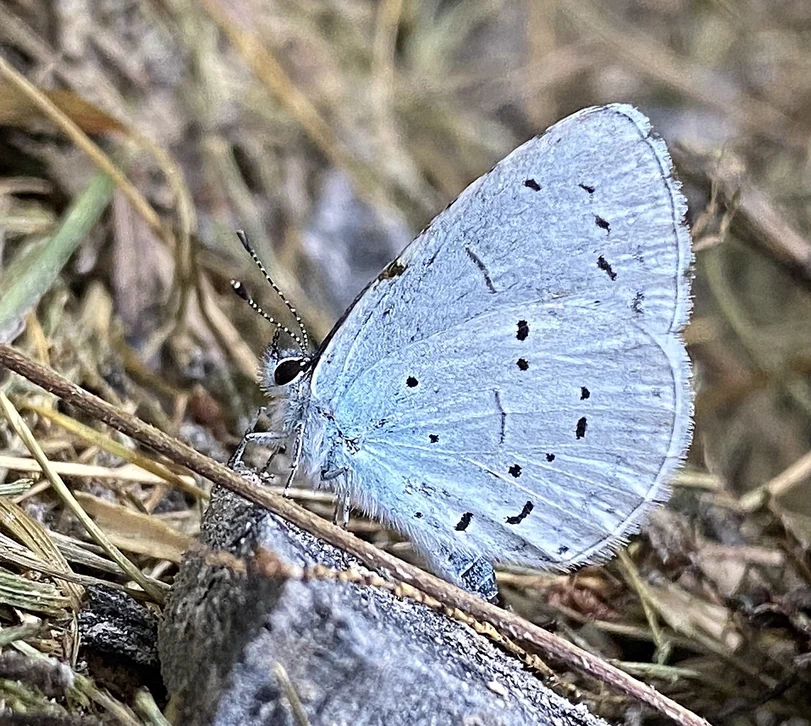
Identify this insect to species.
Celastrina argiolus
